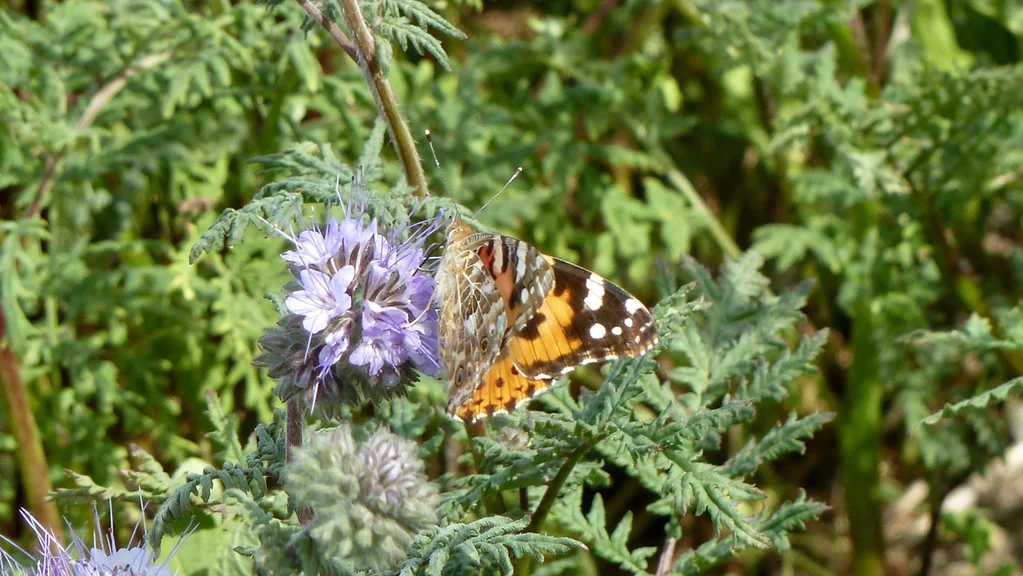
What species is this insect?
Vanessa cardui
